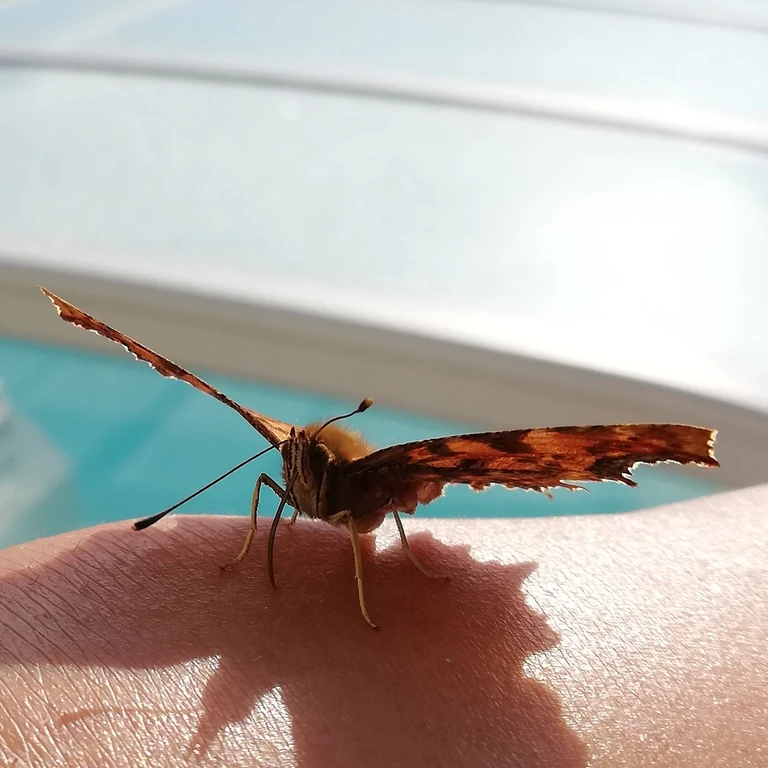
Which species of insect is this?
Polygonia c-album
